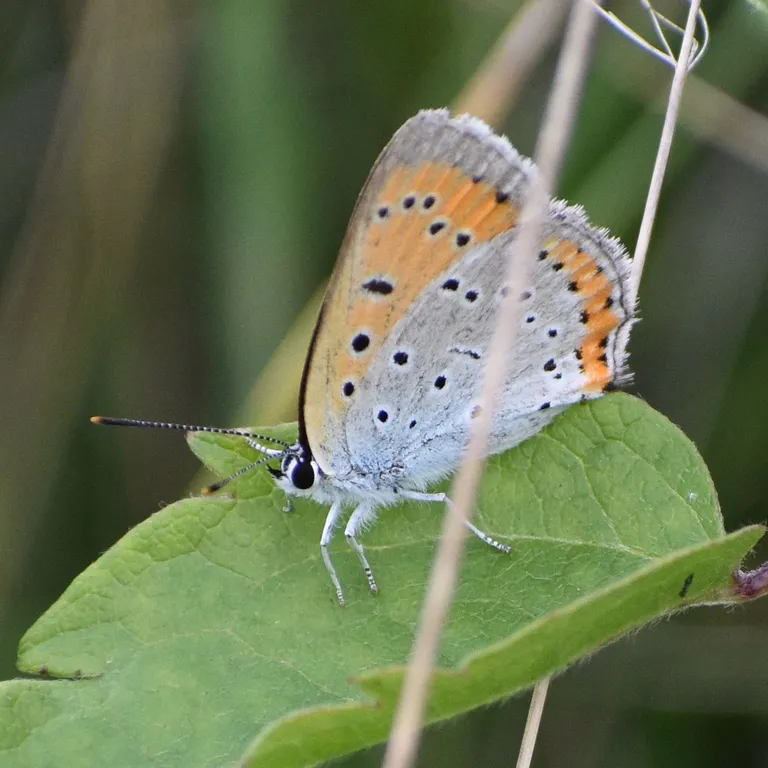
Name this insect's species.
Lycaena dispar
